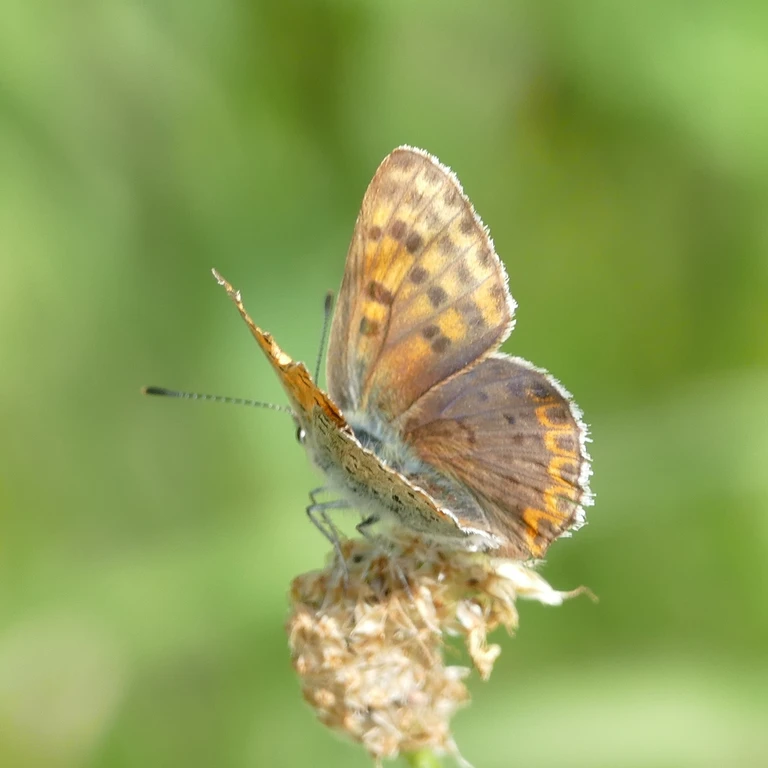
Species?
Lycaena tityrus (also Loweia tityrus)
